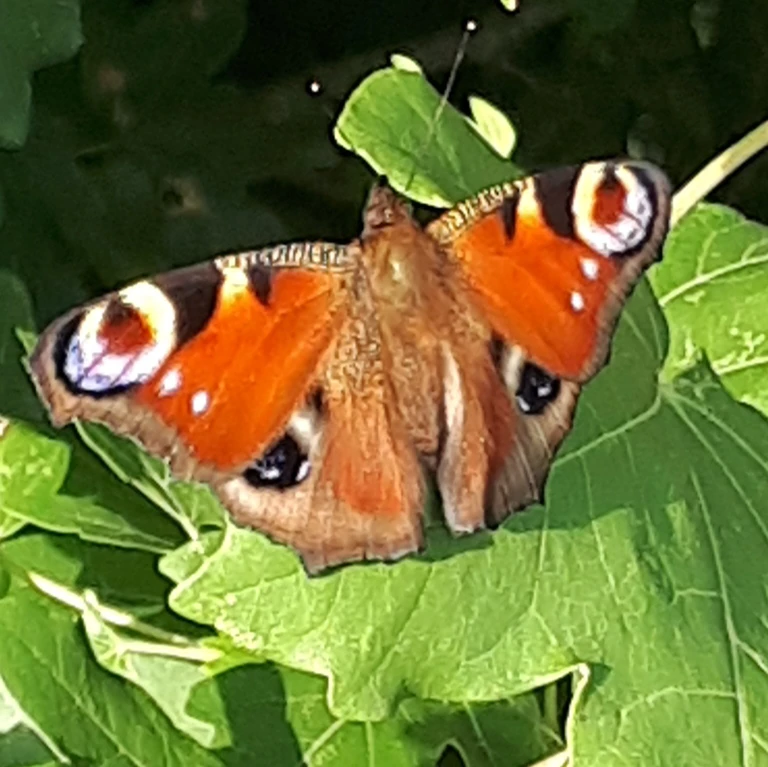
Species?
Aglais io
